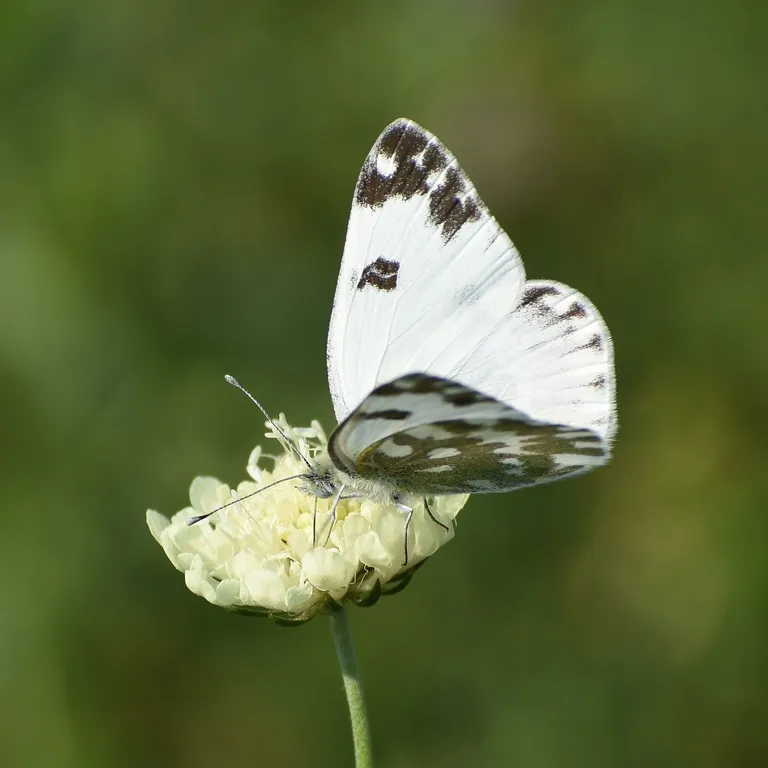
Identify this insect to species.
Pontia edusa
